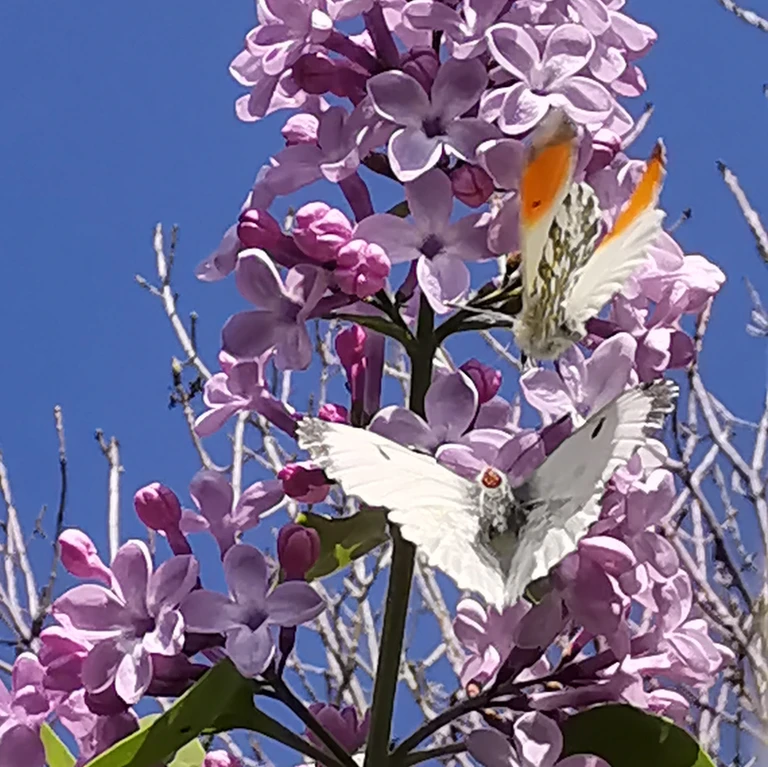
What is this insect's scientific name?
Anthocharis cardamines
